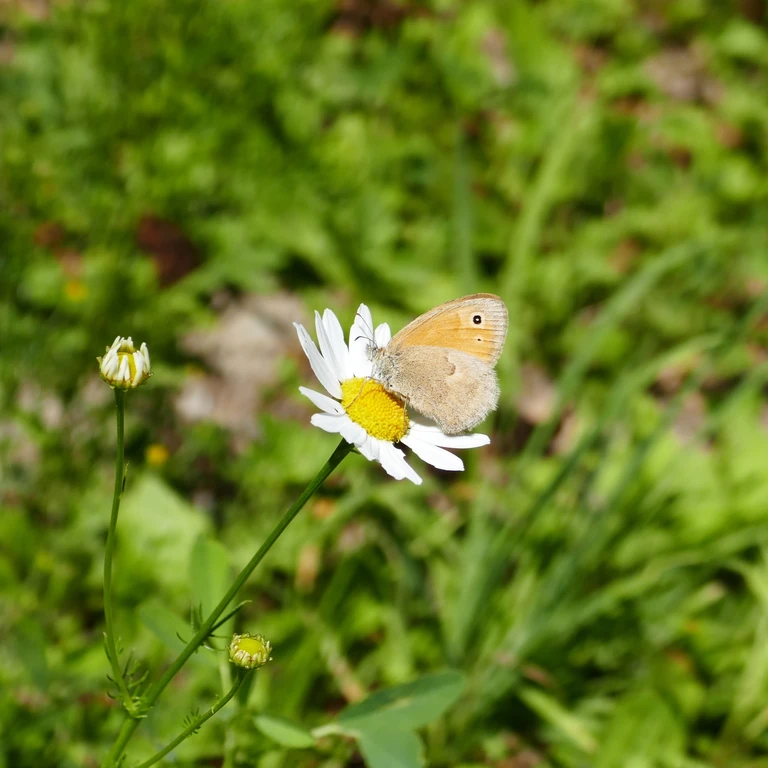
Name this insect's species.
Coenonympha pamphilus
